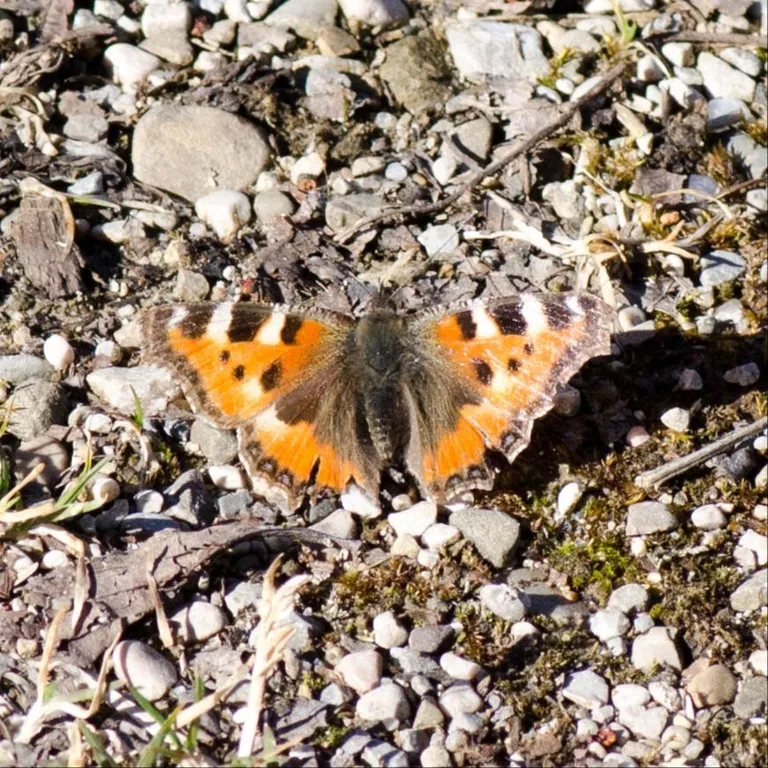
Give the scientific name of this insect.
Aglais urticae
